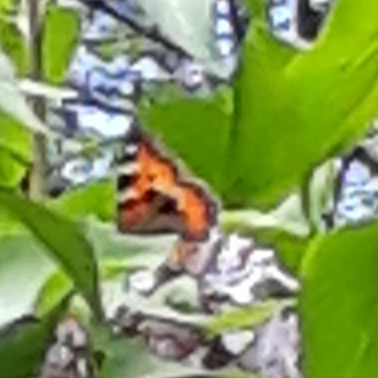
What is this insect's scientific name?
Aglais urticae
